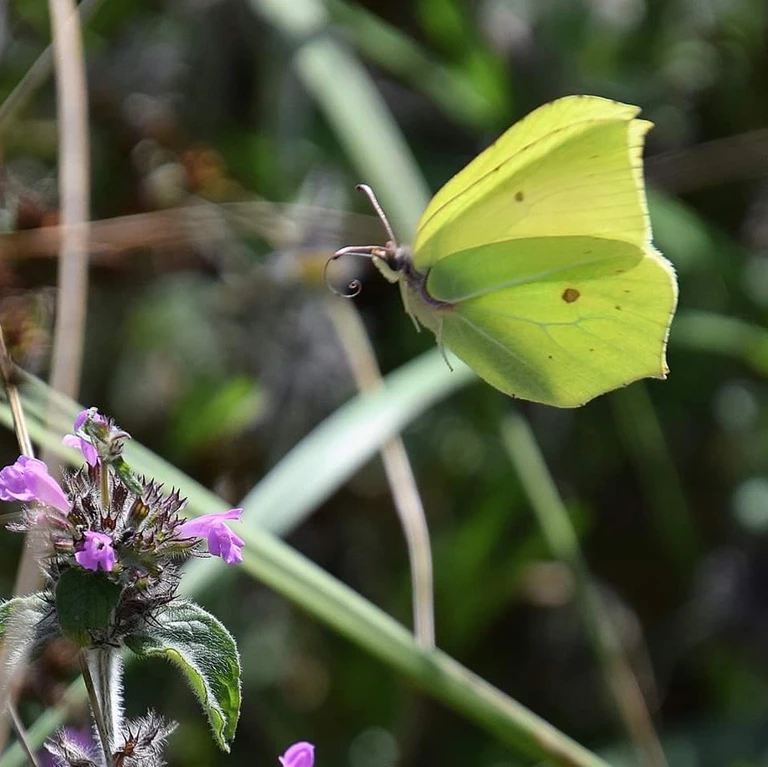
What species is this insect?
Gonepteryx rhamni
